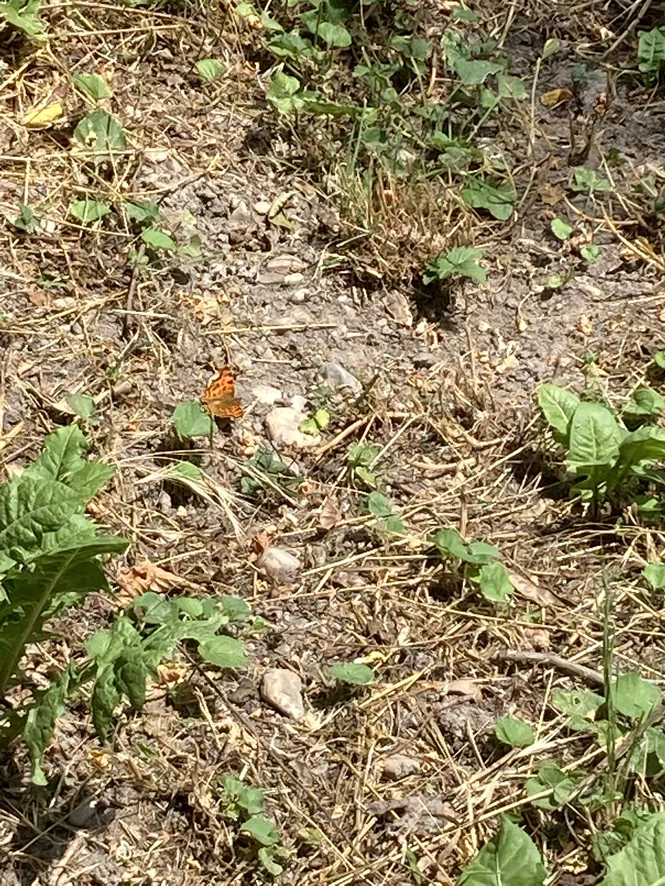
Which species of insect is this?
Polygonia c-album
